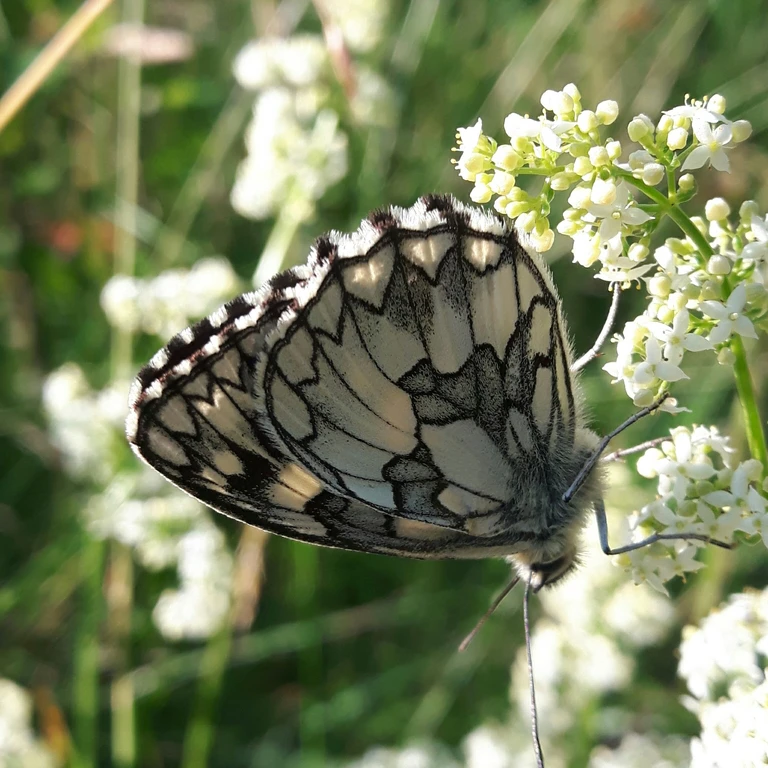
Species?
Melanargia galathea
